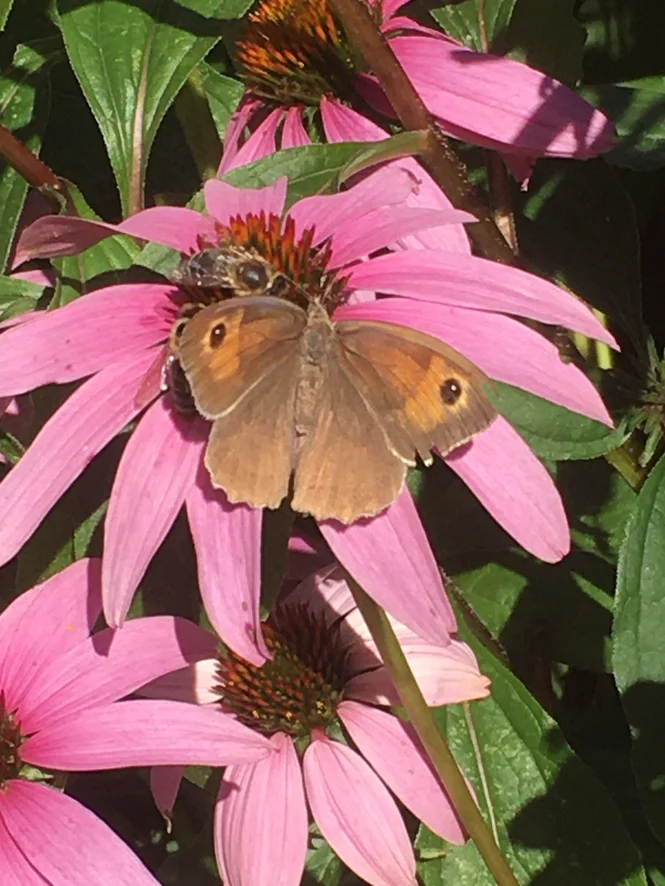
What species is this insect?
Maniola jurtina
